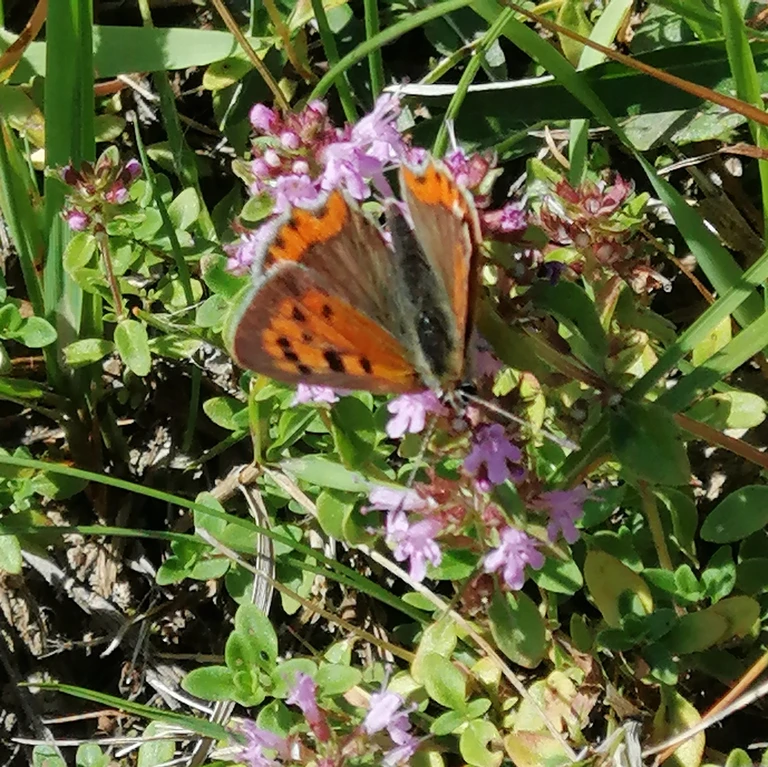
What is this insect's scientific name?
Lycaena phlaeas
